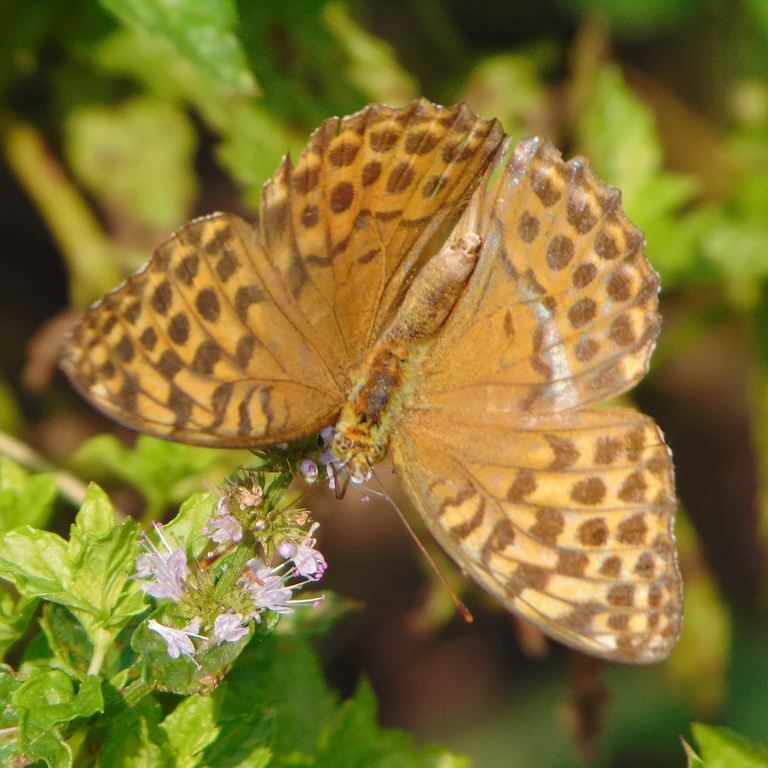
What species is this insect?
Argynnis paphia
